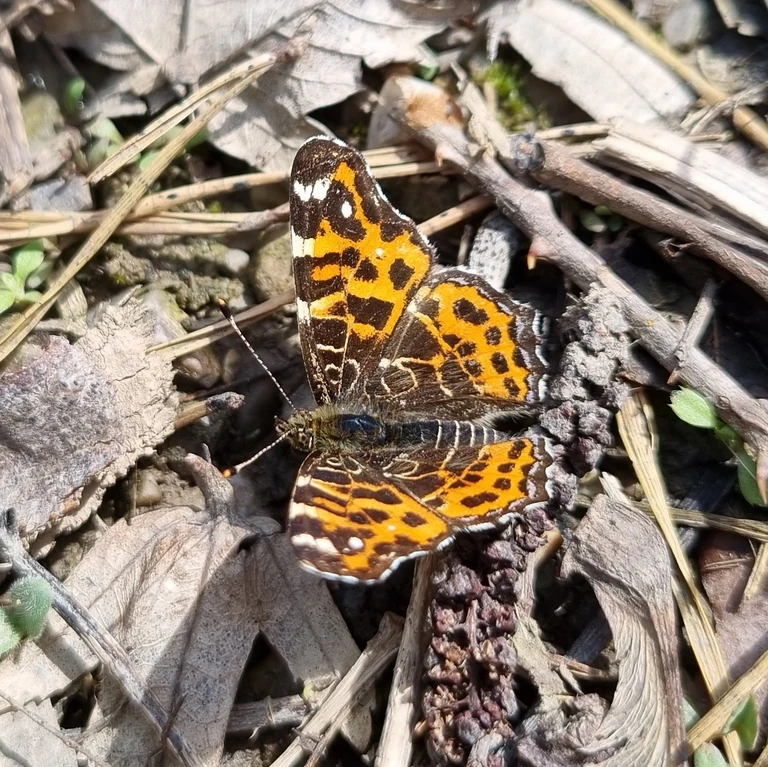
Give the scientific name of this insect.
Araschnia levana
